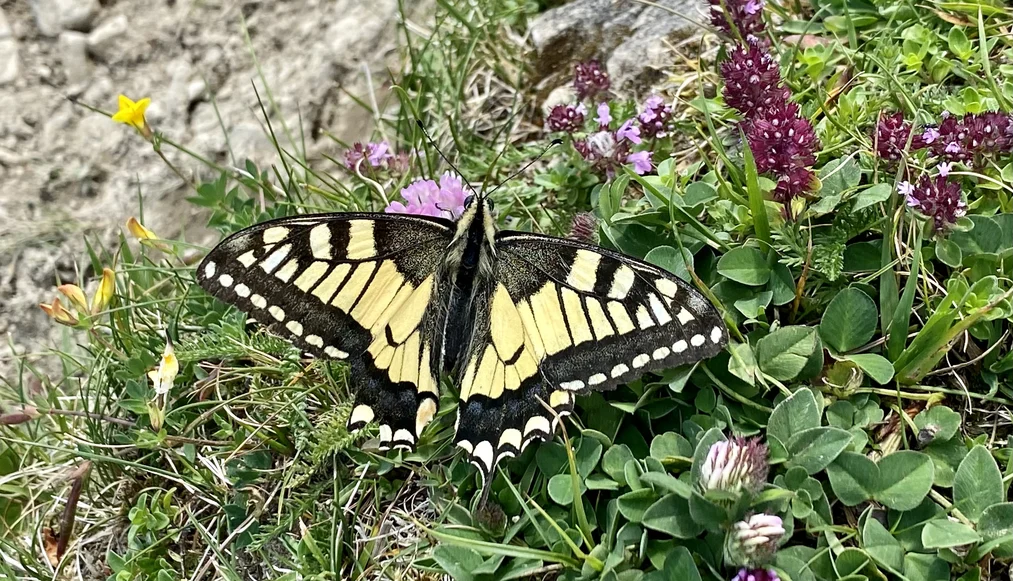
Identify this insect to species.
Papilio machaon
